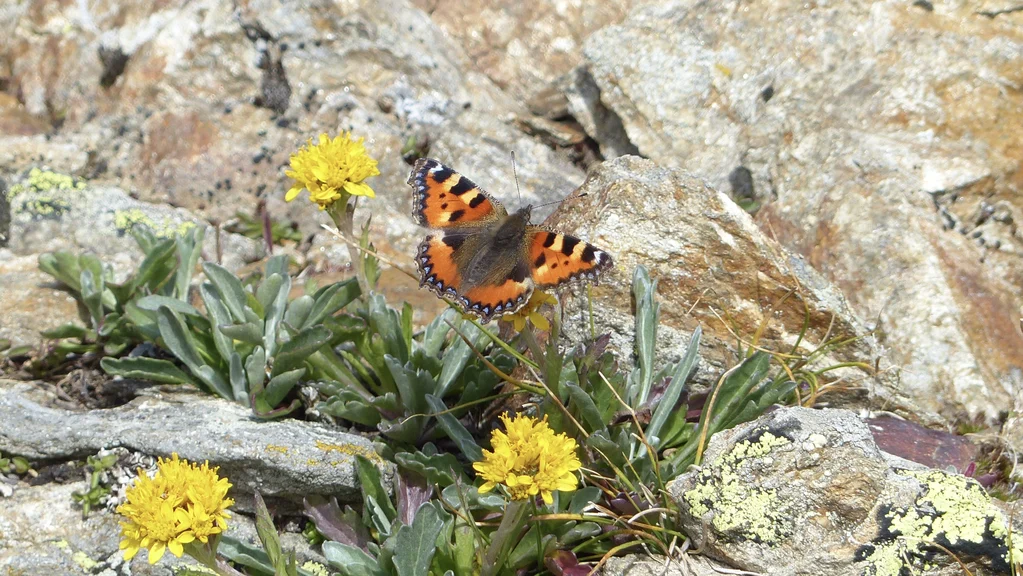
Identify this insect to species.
Aglais urticae
